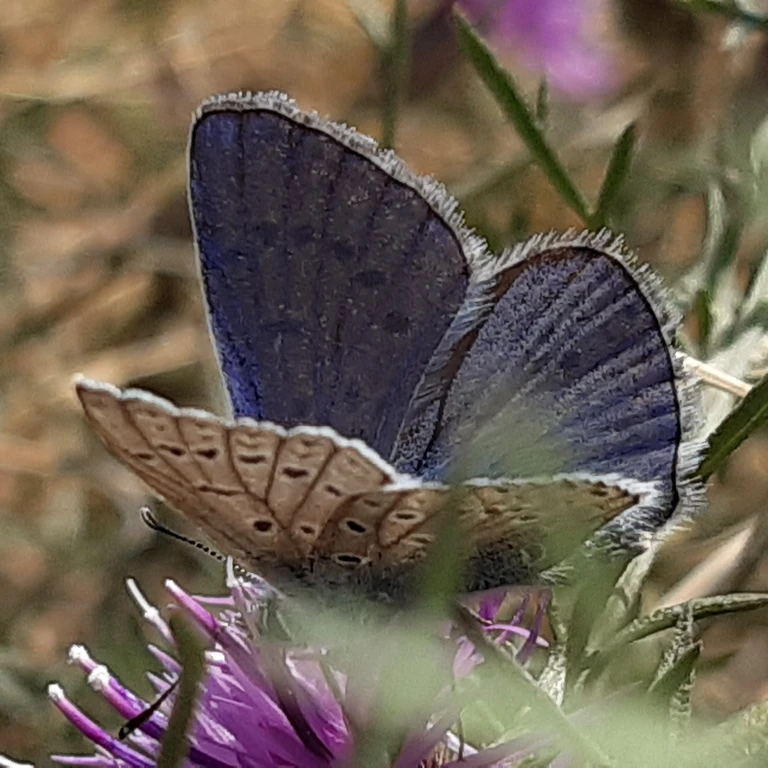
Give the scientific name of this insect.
Polyommatus icarus
